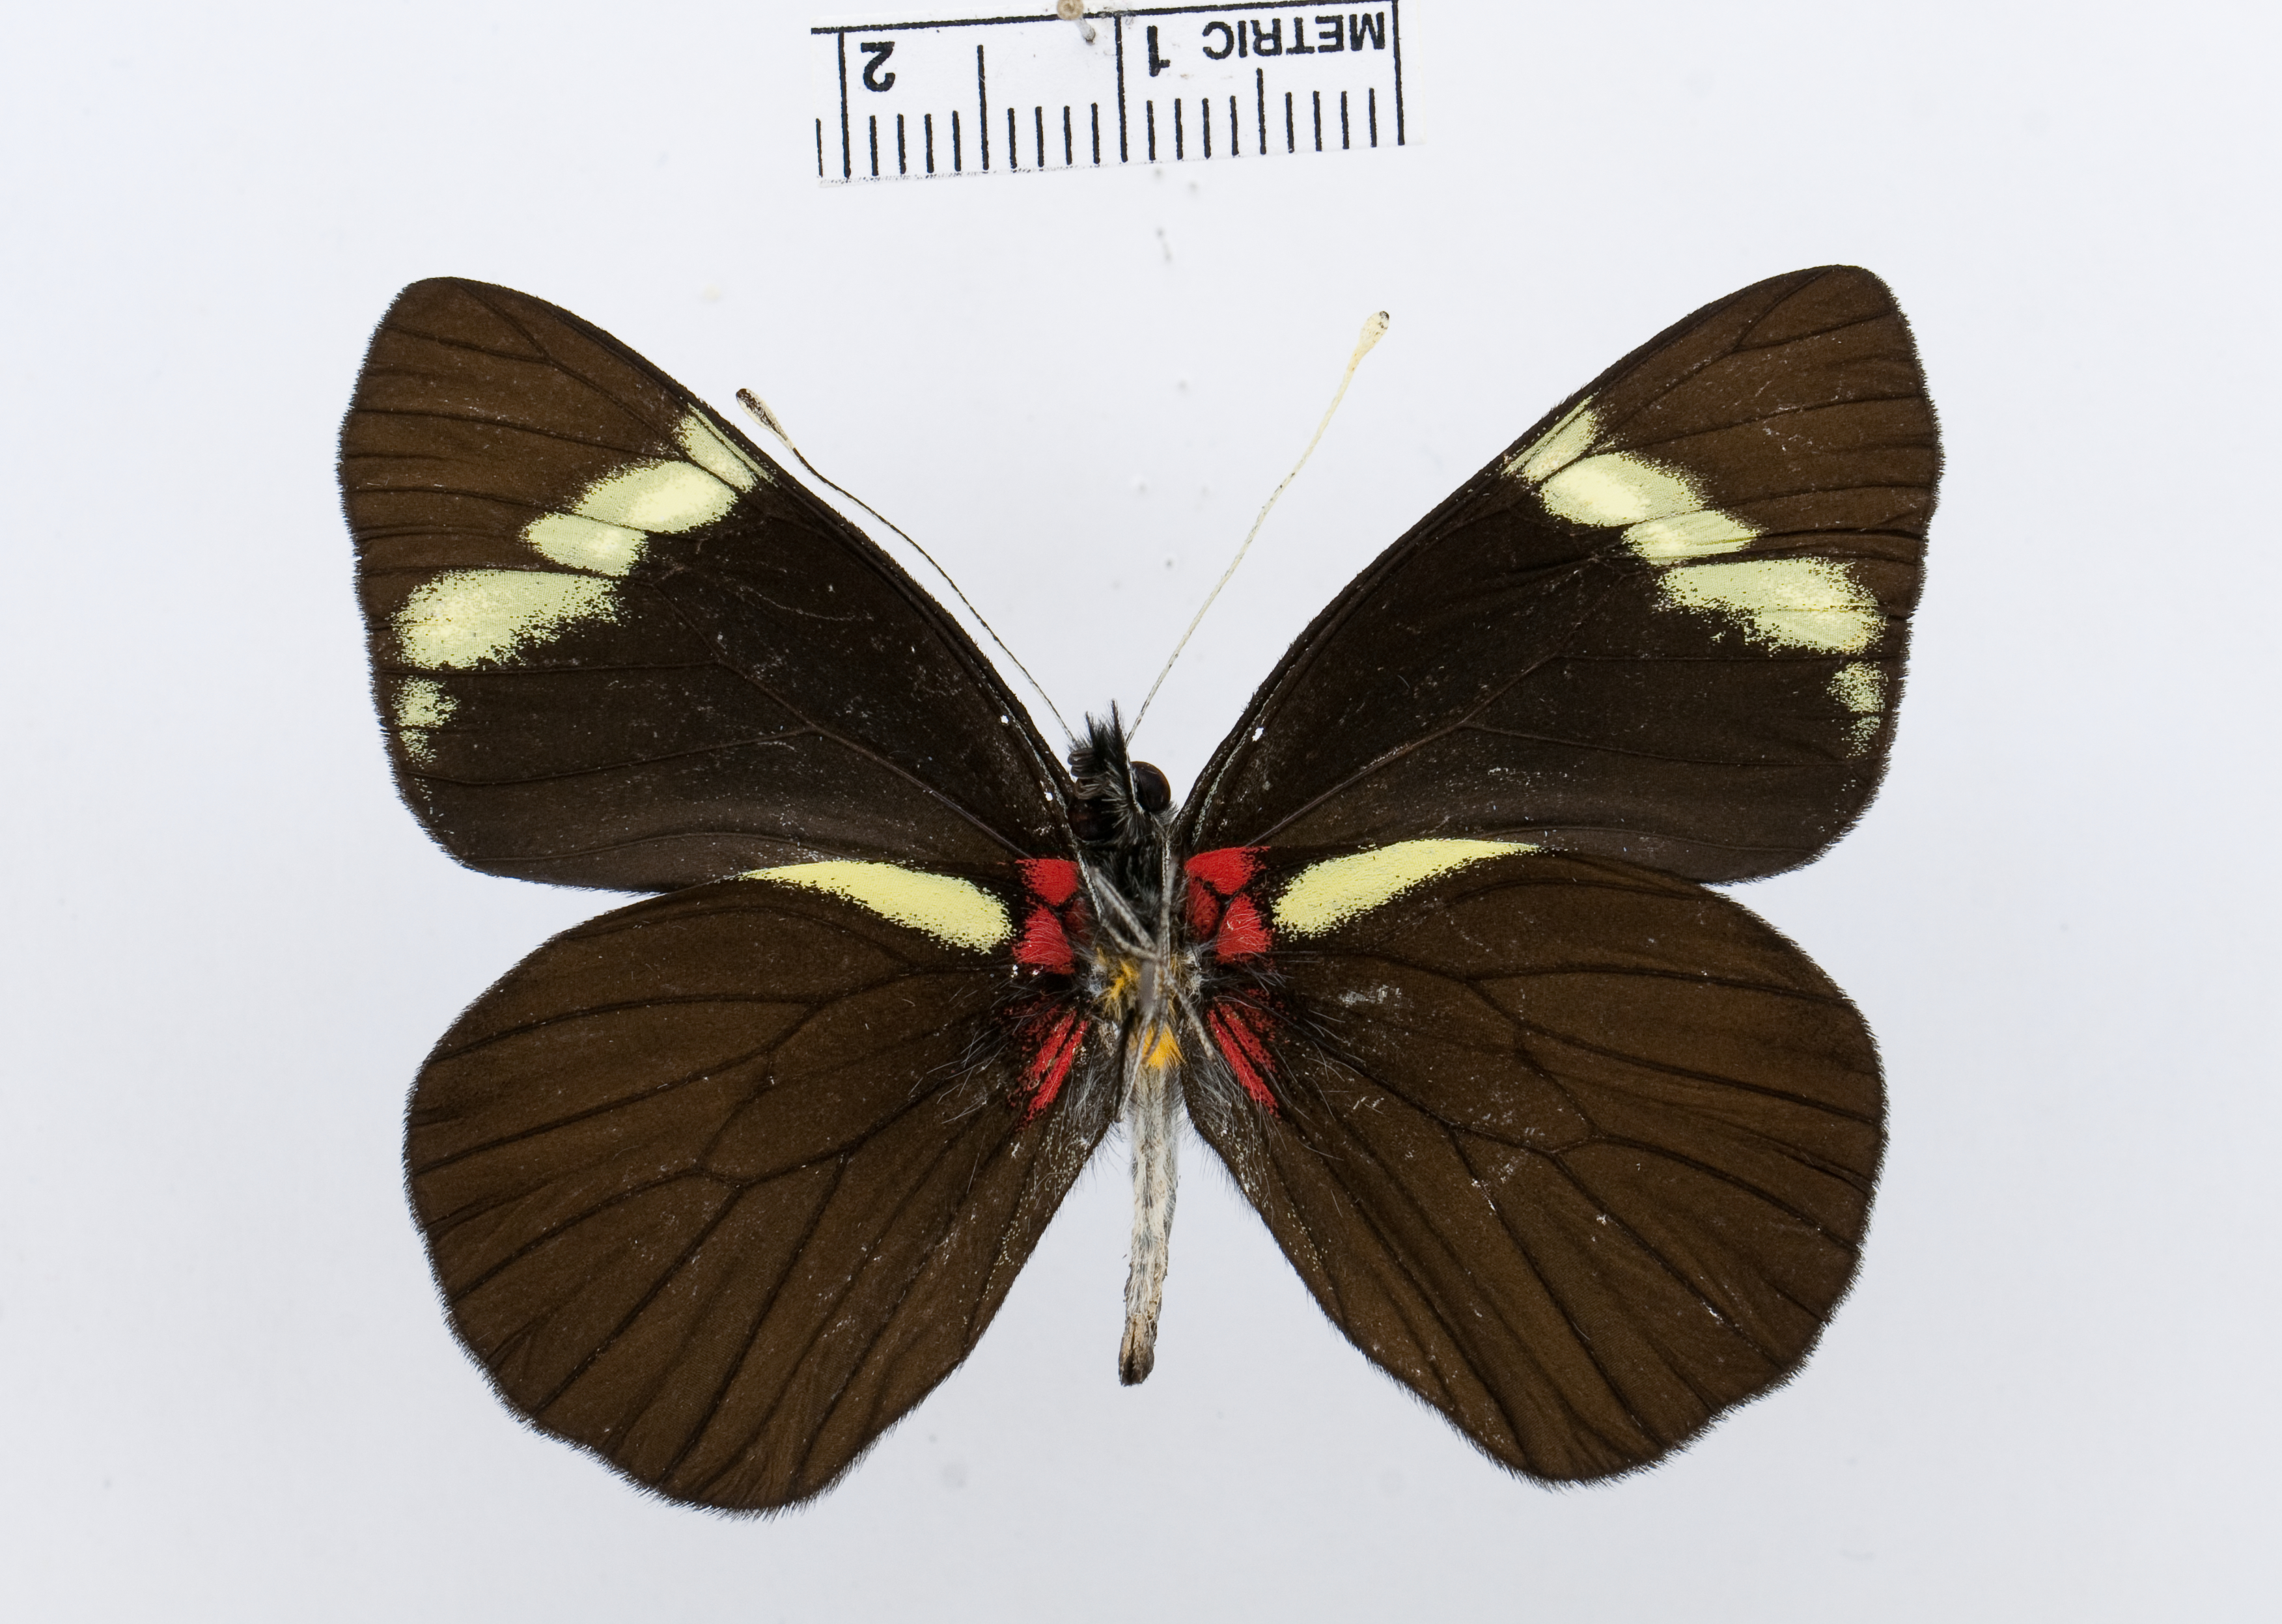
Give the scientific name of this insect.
Pereute lindemannae
